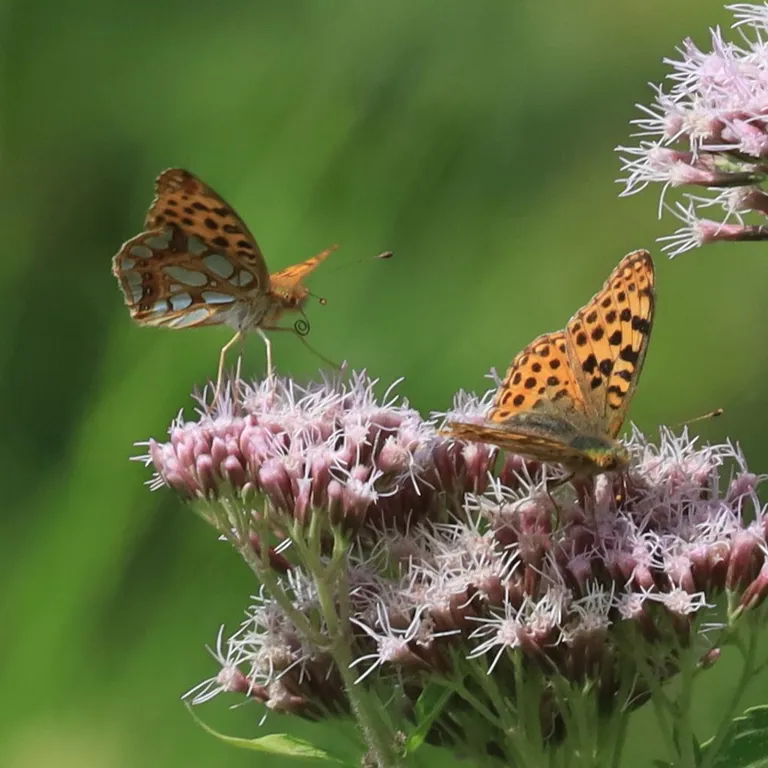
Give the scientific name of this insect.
Issoria lathonia
